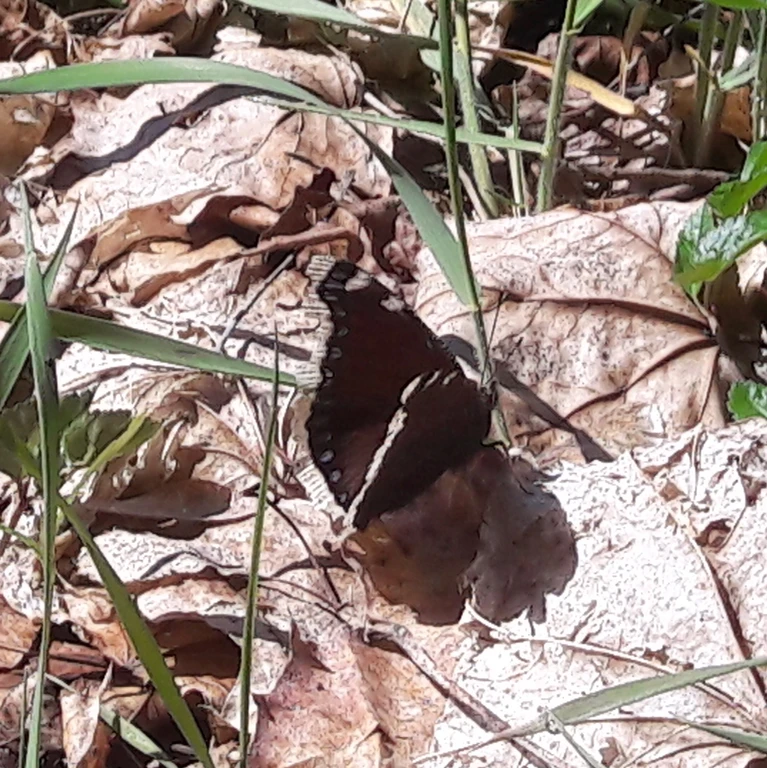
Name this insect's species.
Nymphalis antiopa
